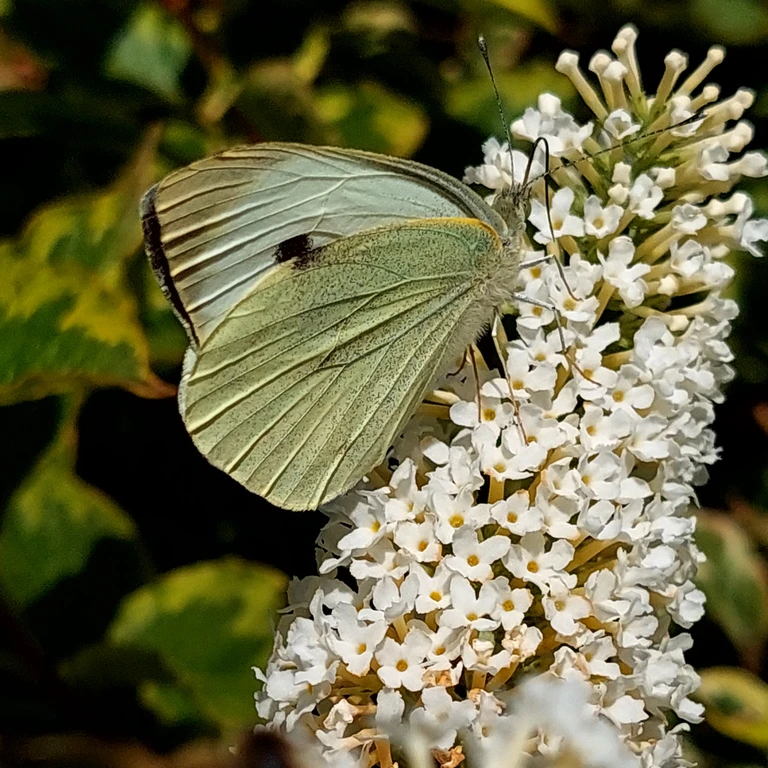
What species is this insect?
Pieris brassicae
